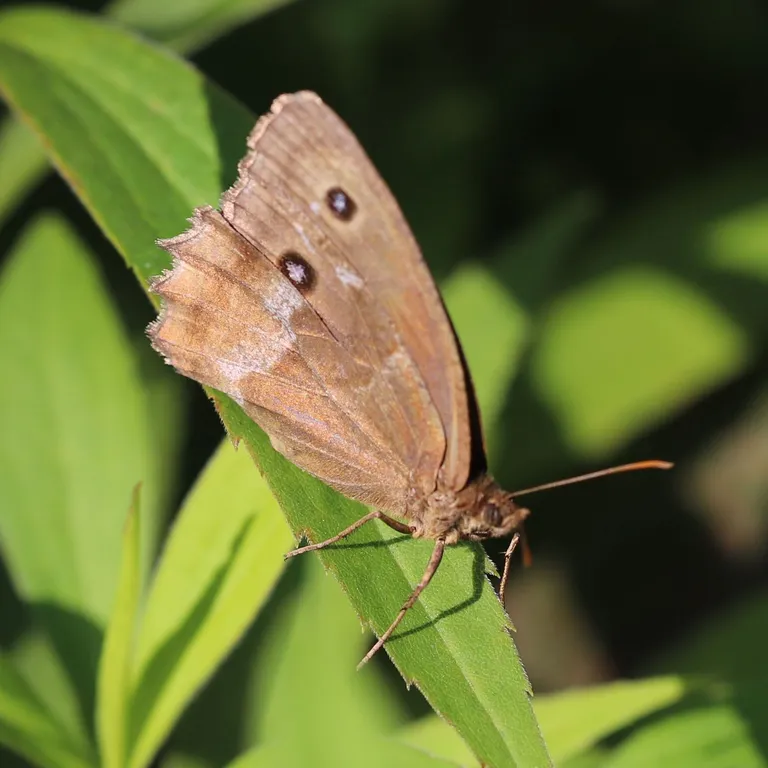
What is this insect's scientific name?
Minois dryas
